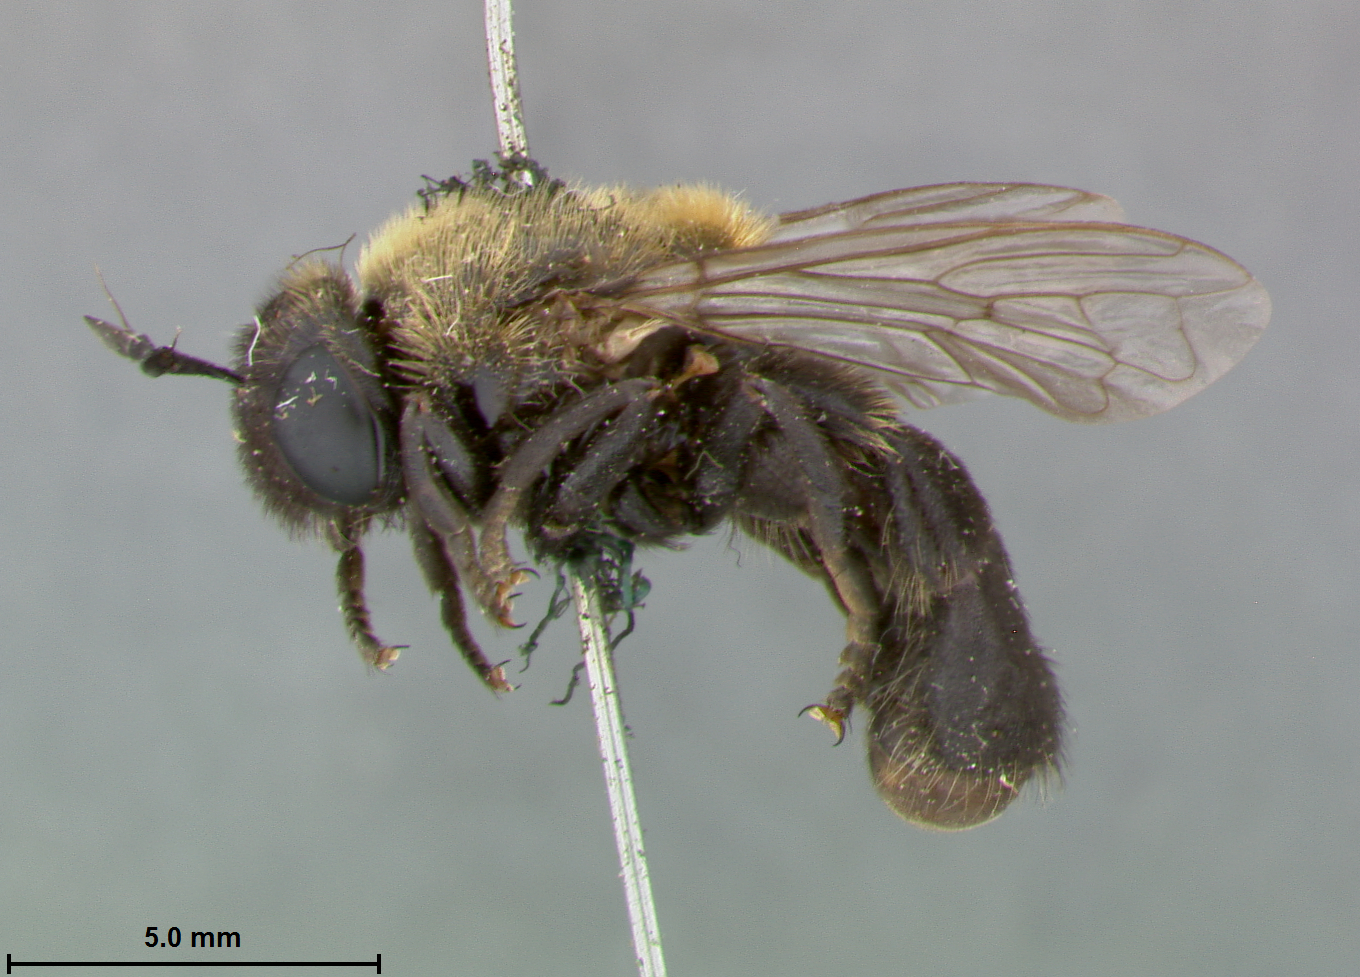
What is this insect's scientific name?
Microdon modestus
